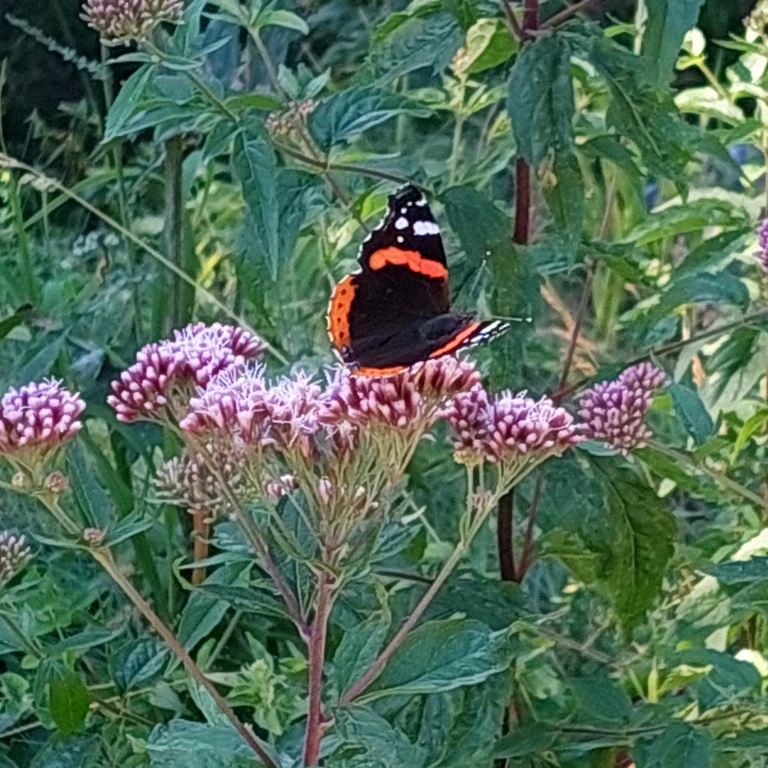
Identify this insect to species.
Vanessa atalanta
